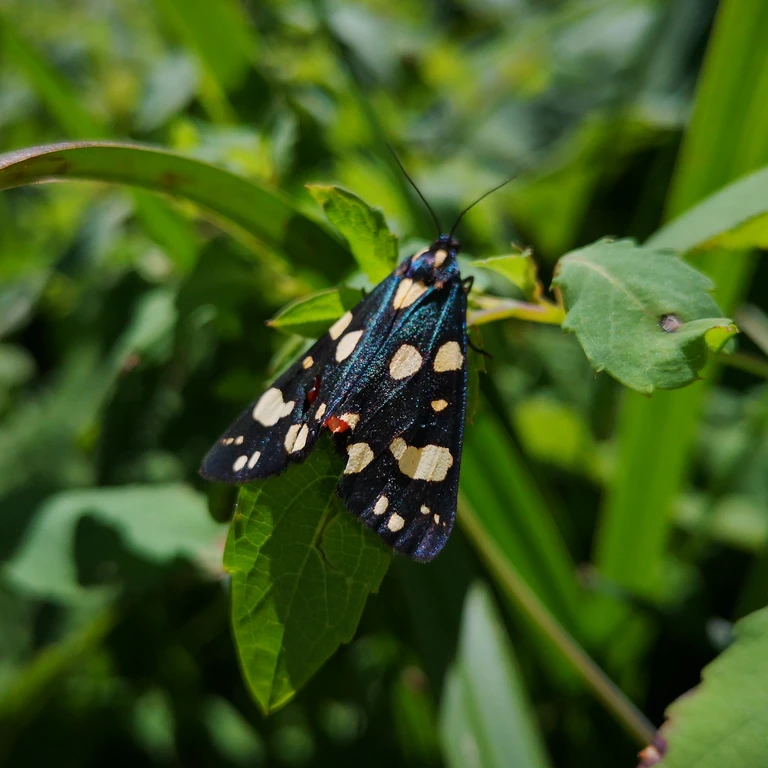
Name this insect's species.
Callimorpha dominula
